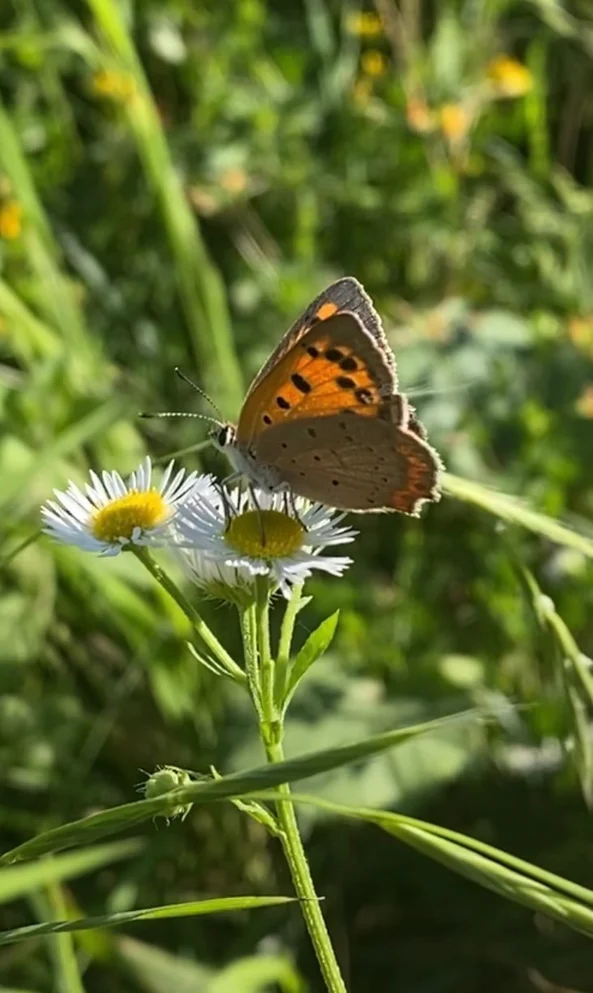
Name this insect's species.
Lycaena phlaeas
